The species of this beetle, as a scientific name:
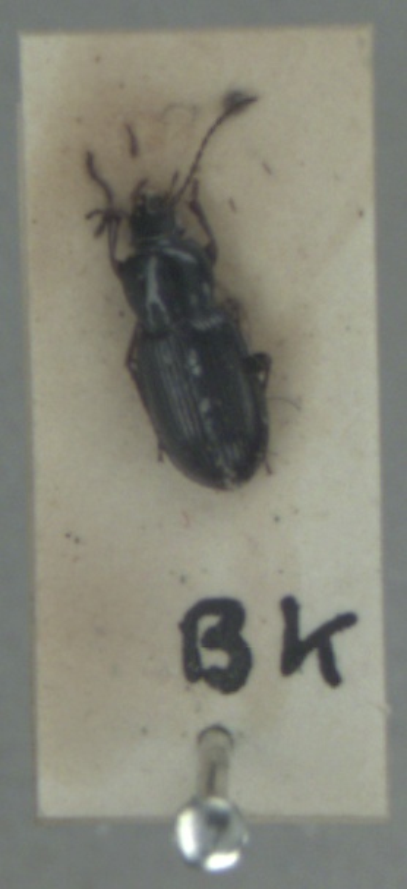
Pterostichus minor
